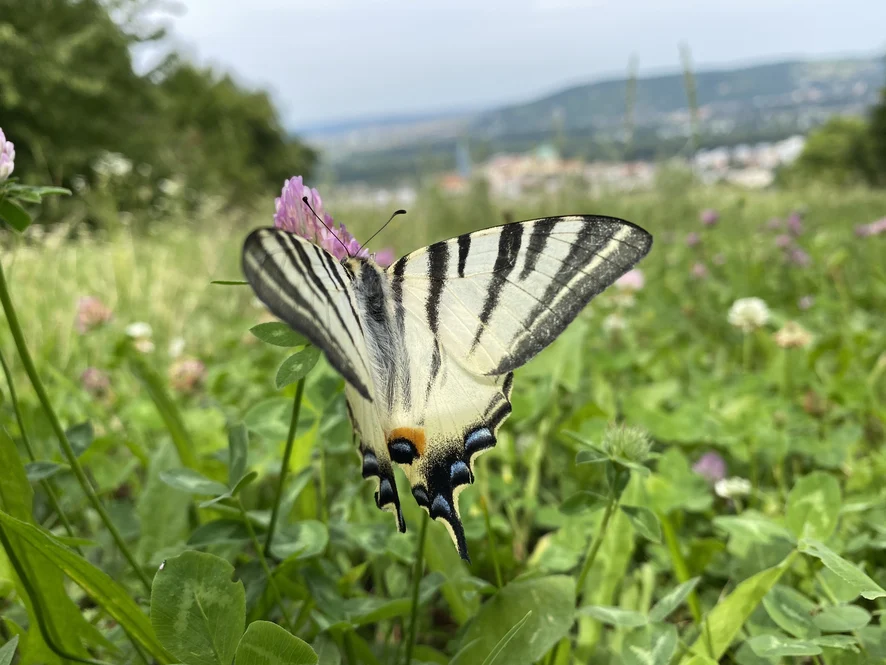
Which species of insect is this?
Iphiclides podalirius
